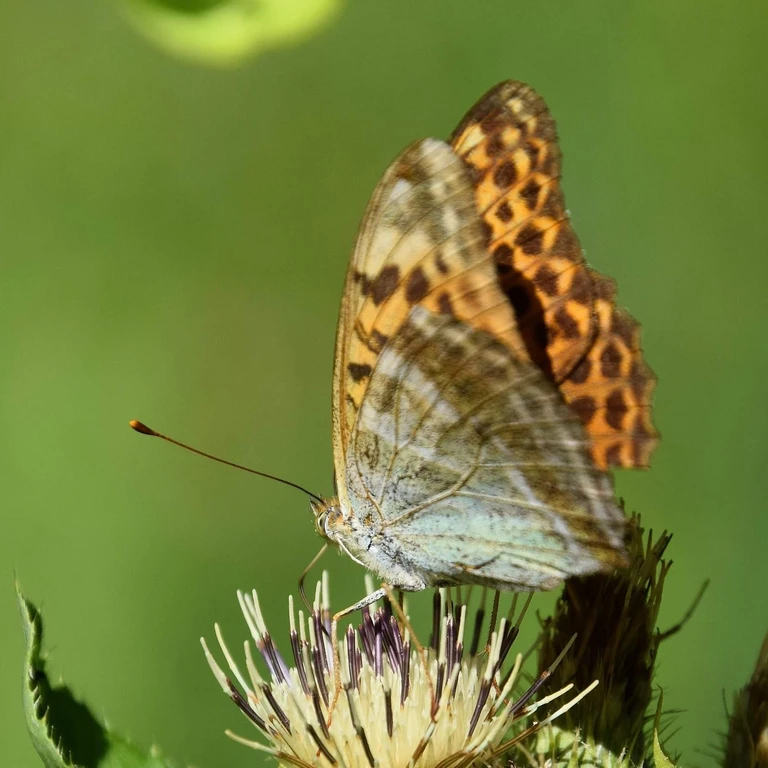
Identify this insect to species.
Argynnis paphia
